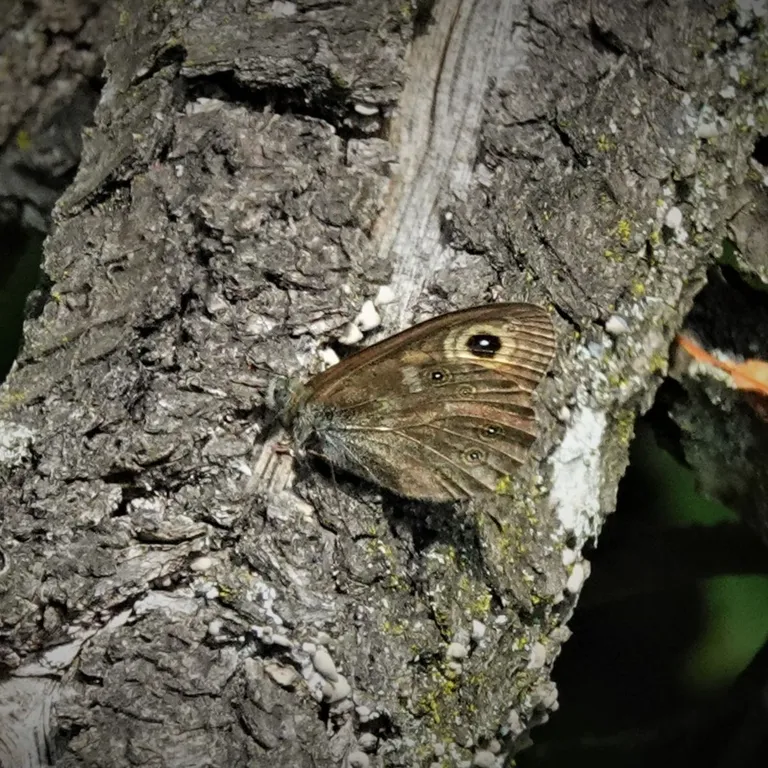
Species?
Lasiommata maera (also Pararge maera)
